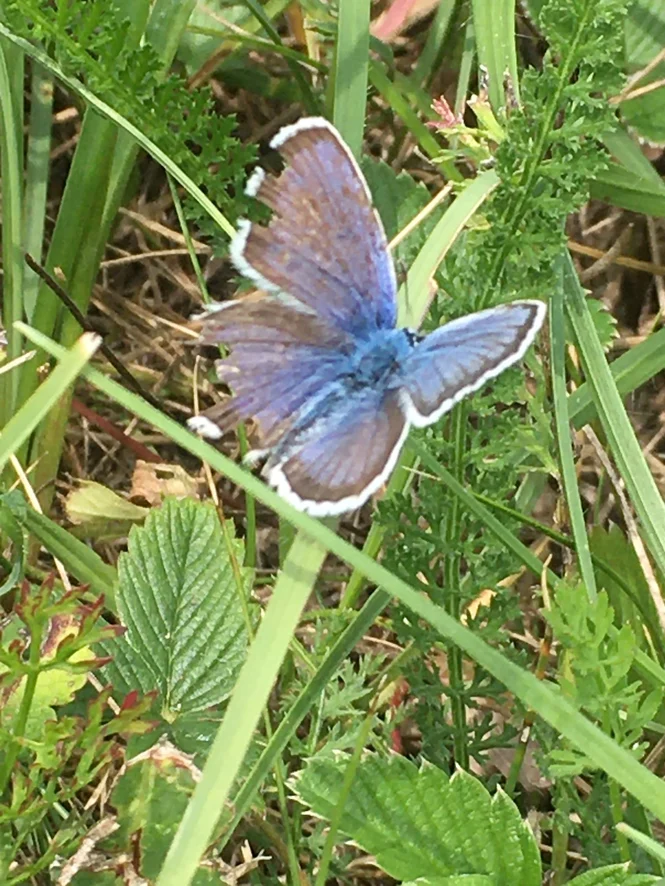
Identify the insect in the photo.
Plebejus argus
